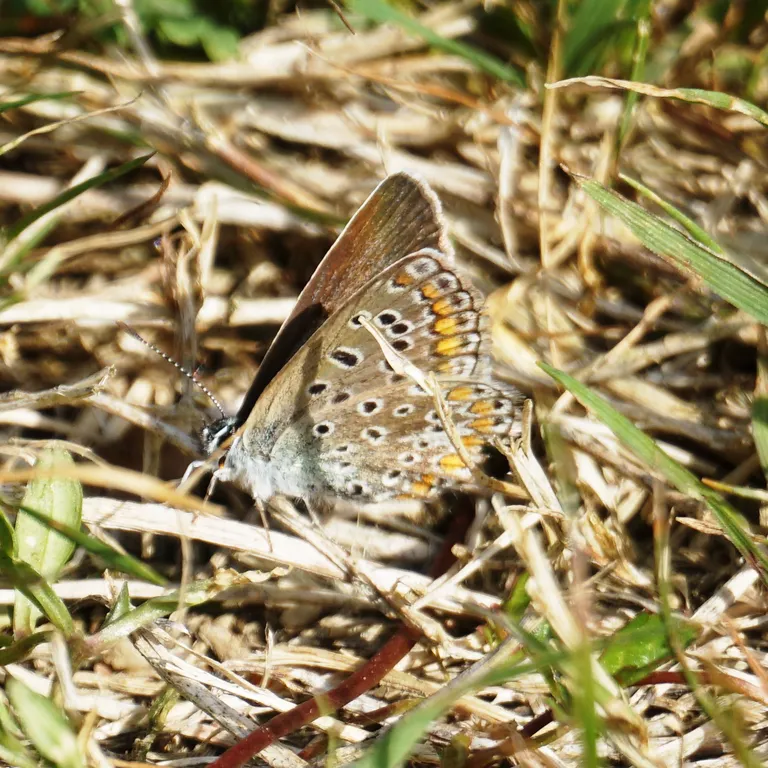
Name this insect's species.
Polyommatus icarus
